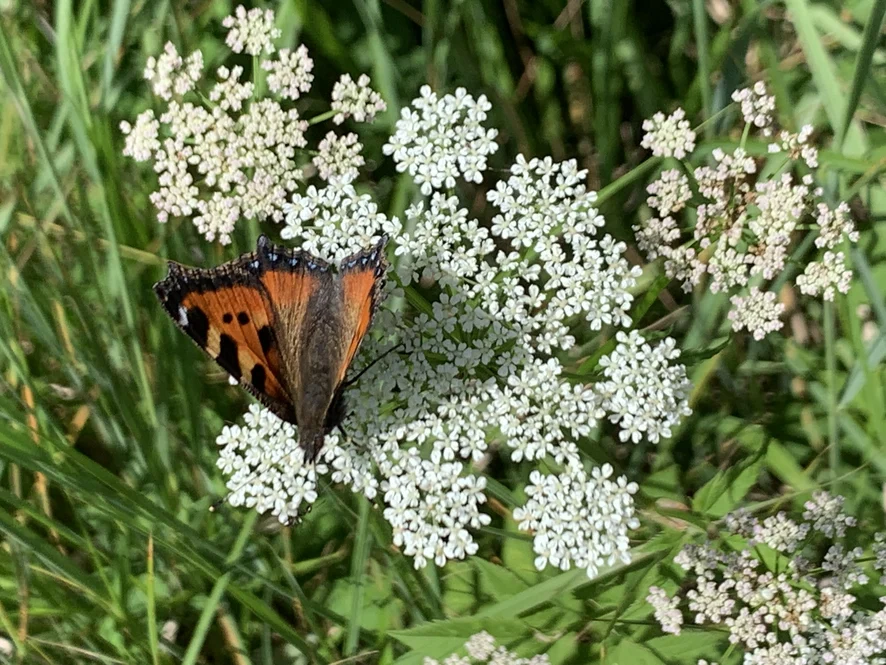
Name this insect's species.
Aglais urticae
